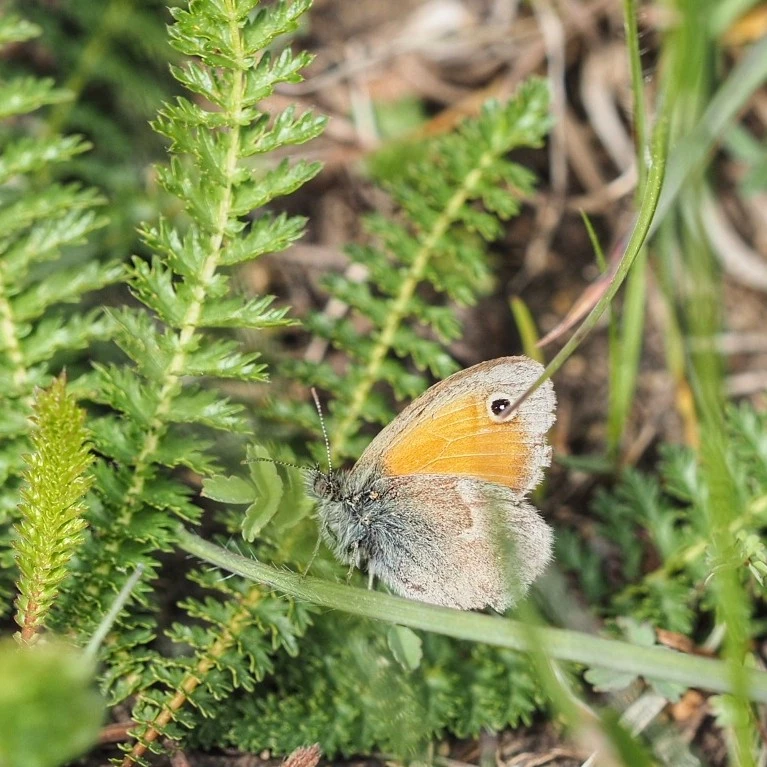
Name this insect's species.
Coenonympha pamphilus
